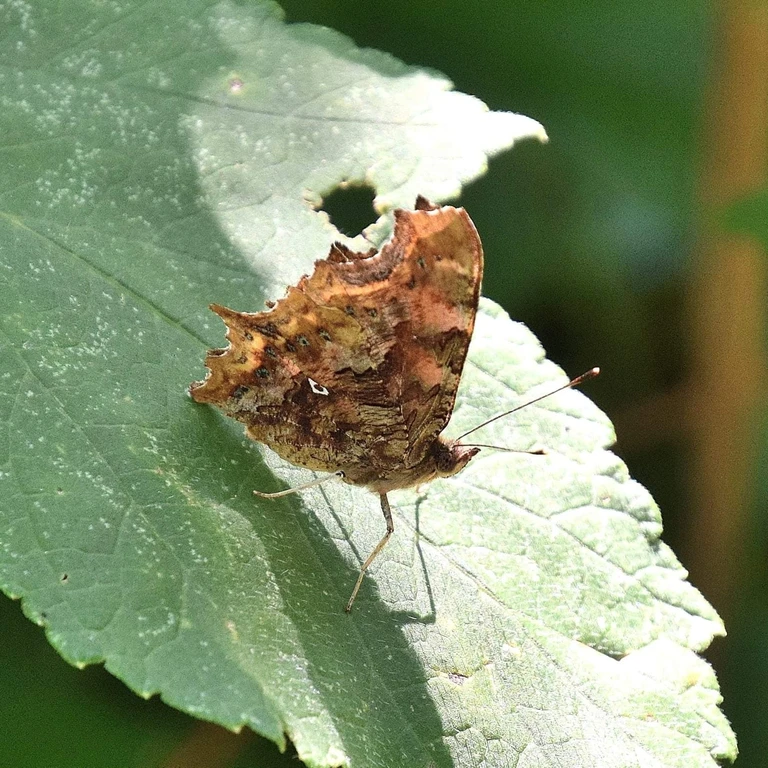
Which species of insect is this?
Polygonia c-album
